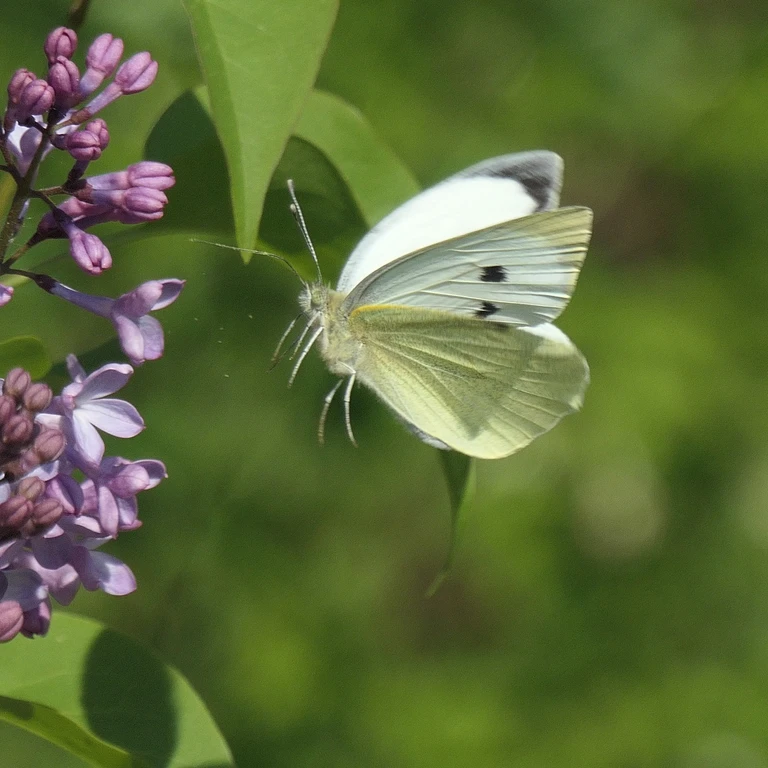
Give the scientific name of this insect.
Pieris brassicae
